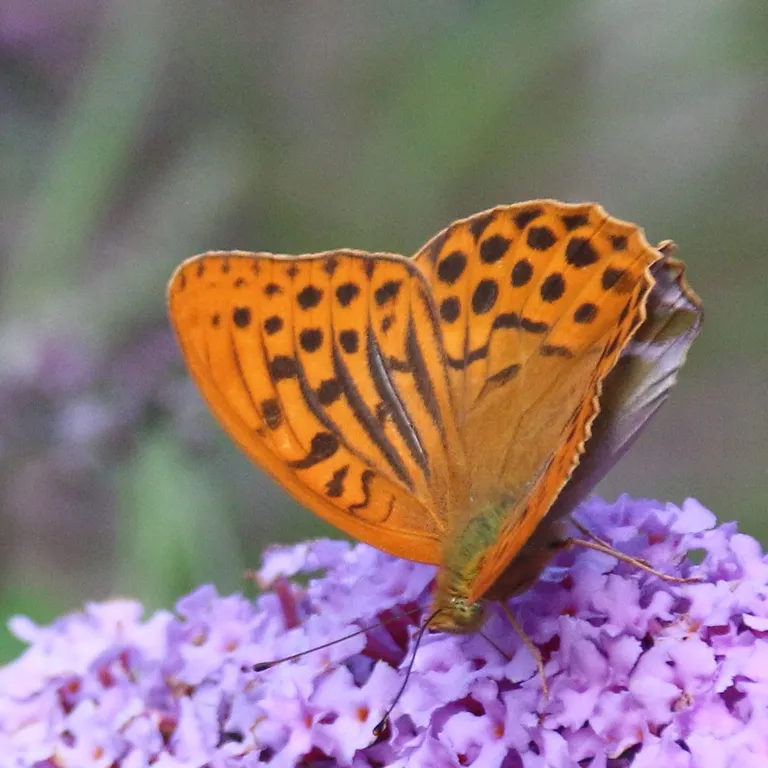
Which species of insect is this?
Argynnis paphia
